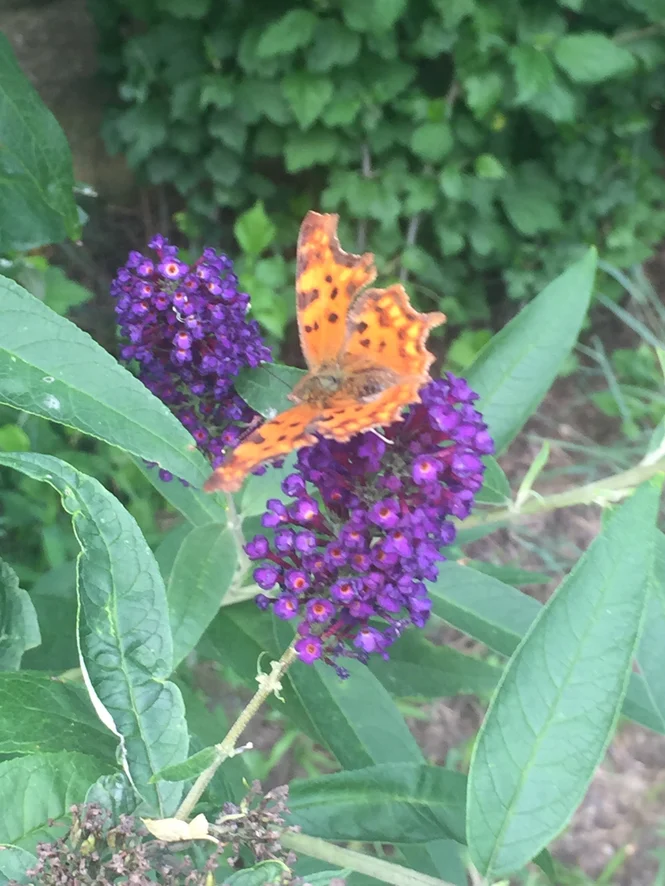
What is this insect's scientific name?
Polygonia c-album
